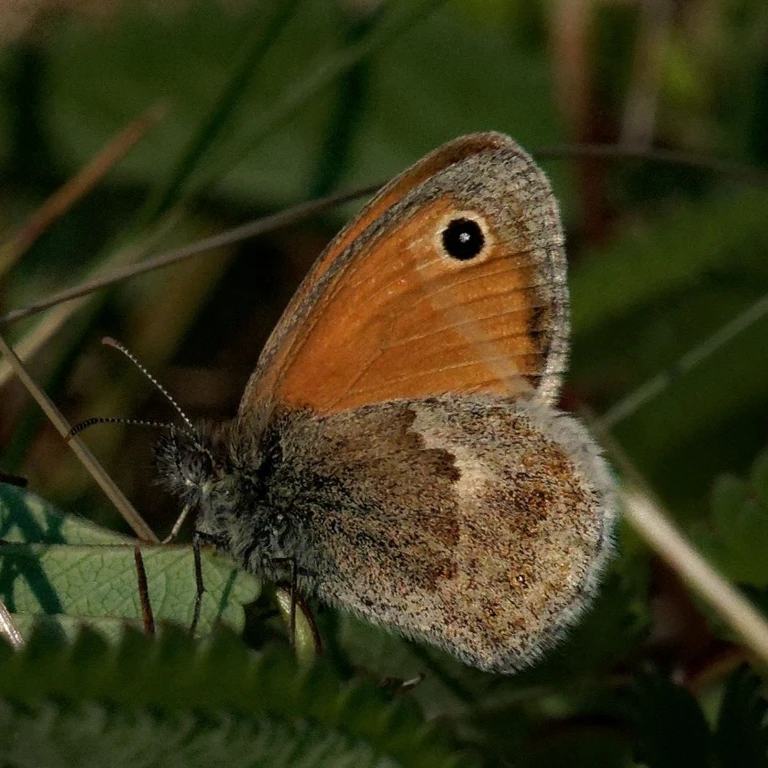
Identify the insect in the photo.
Coenonympha pamphilus
